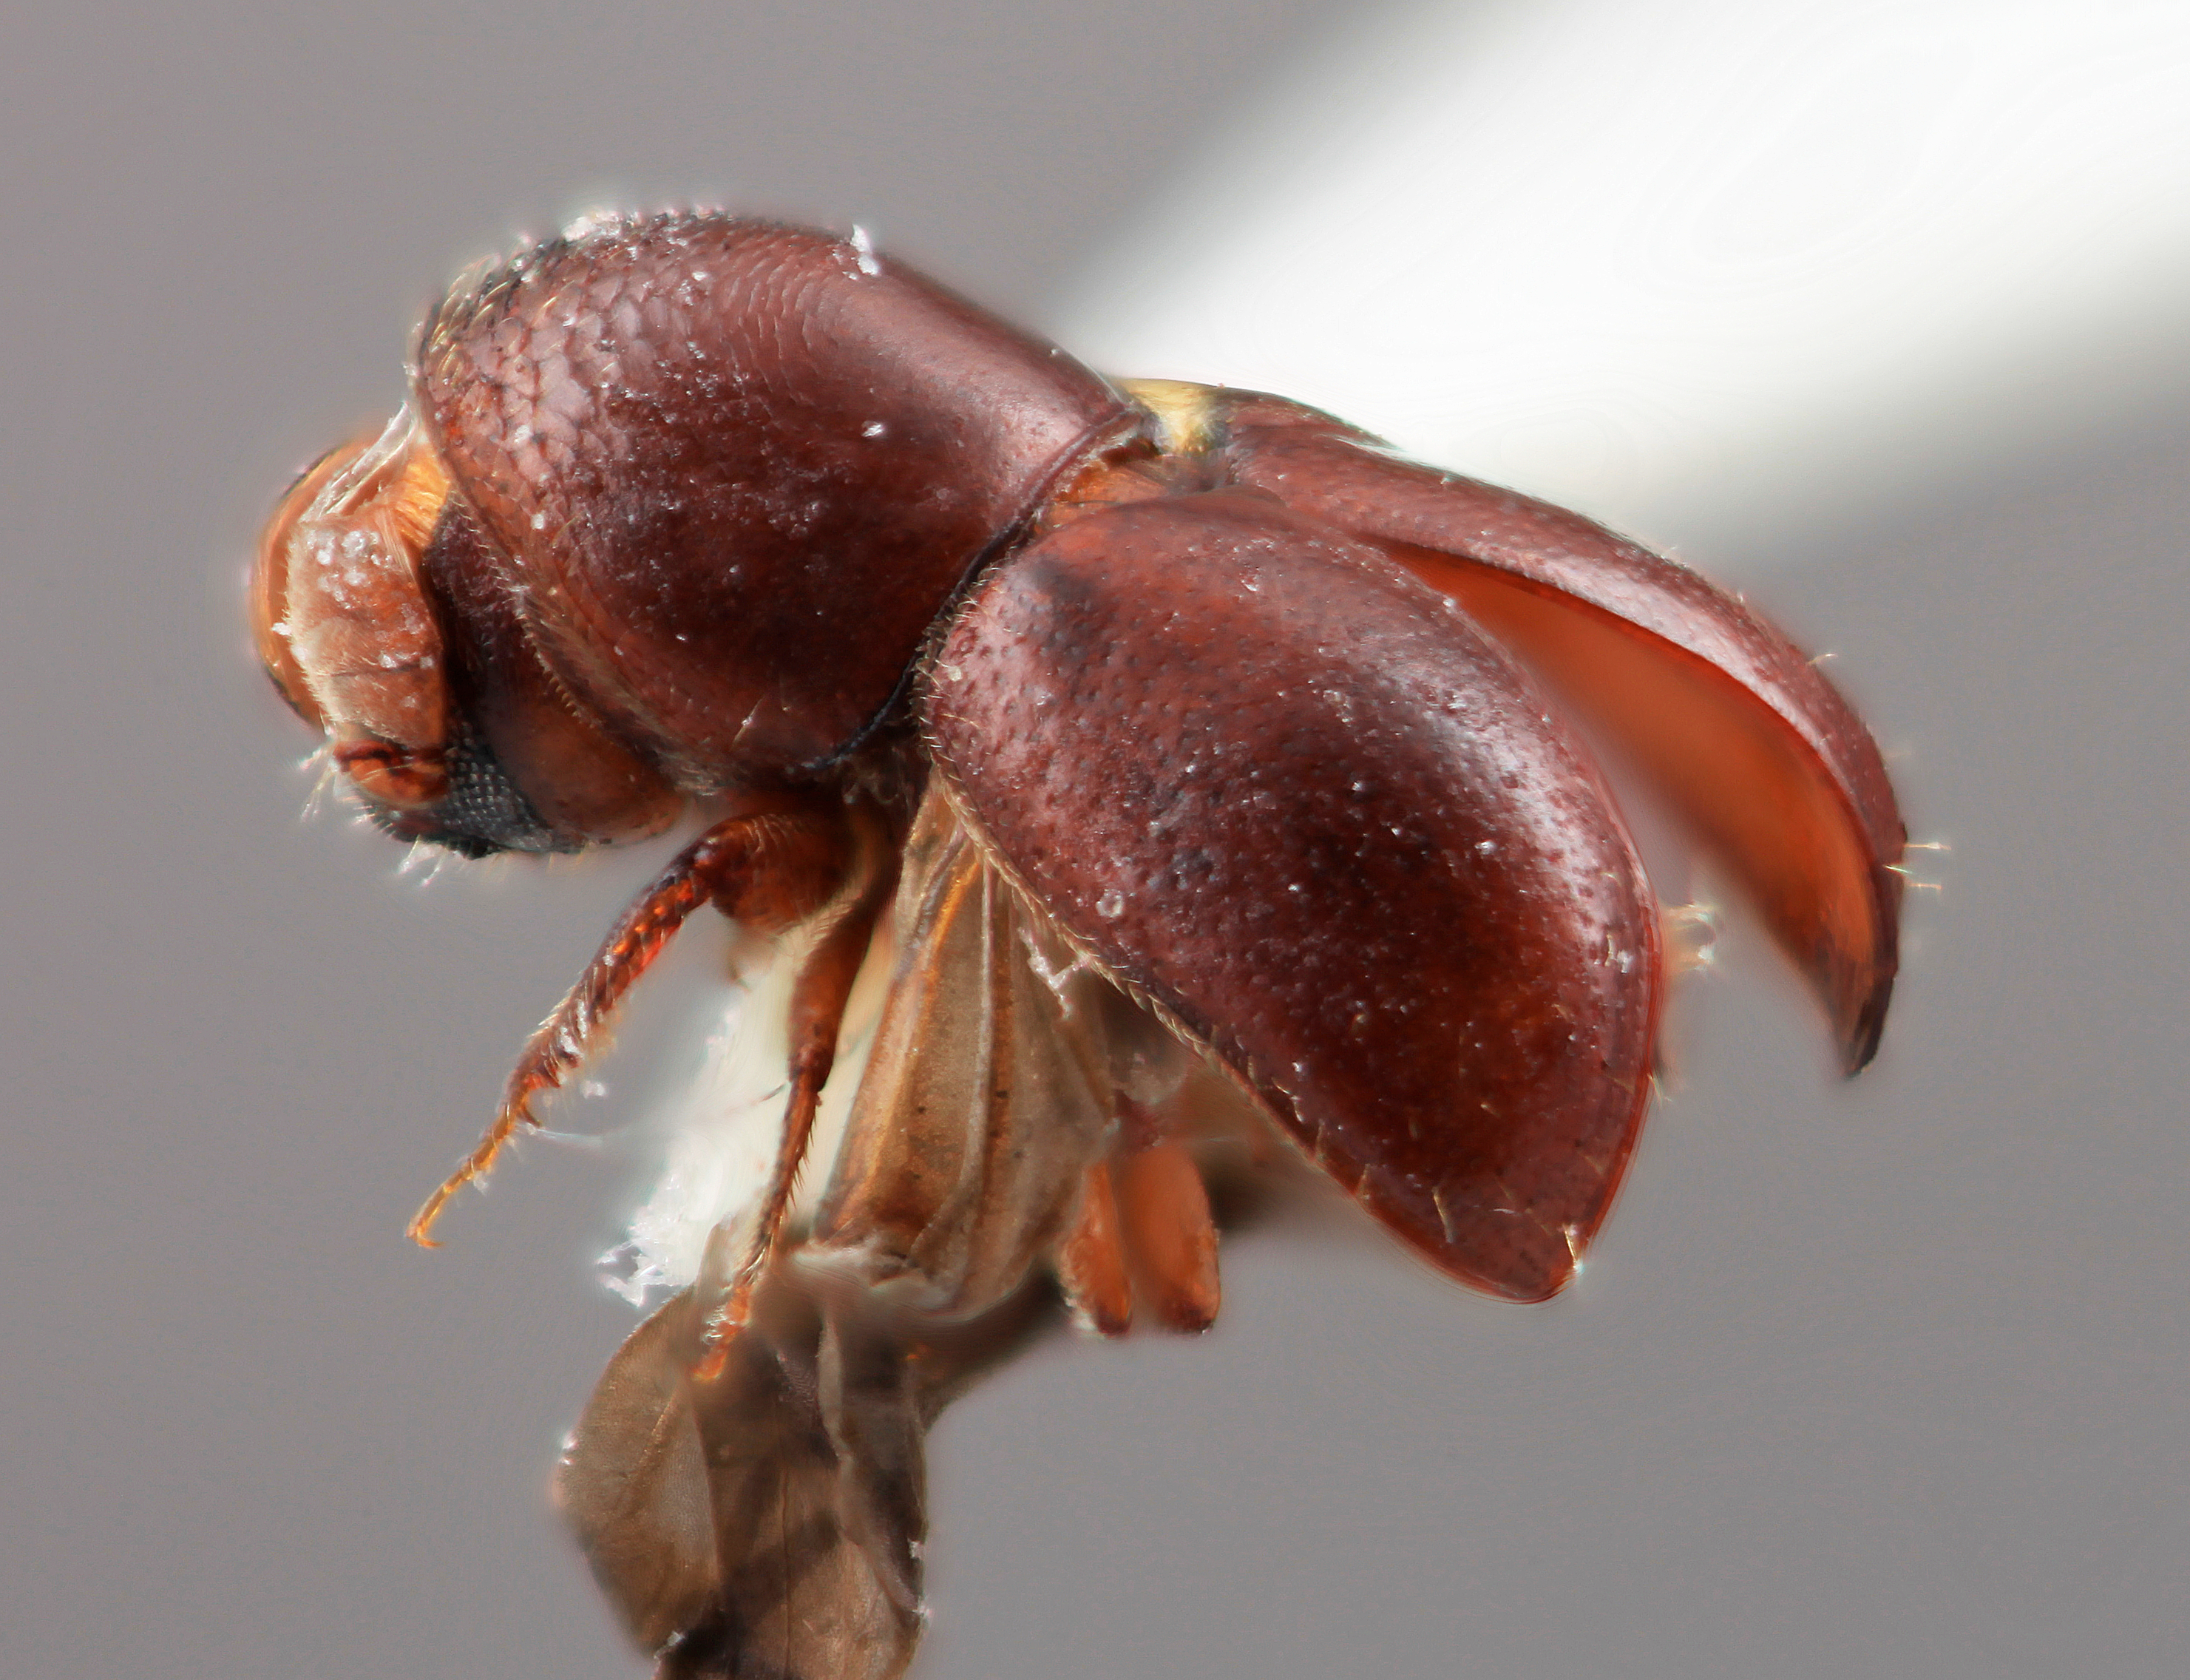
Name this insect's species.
Corthylus confertus
